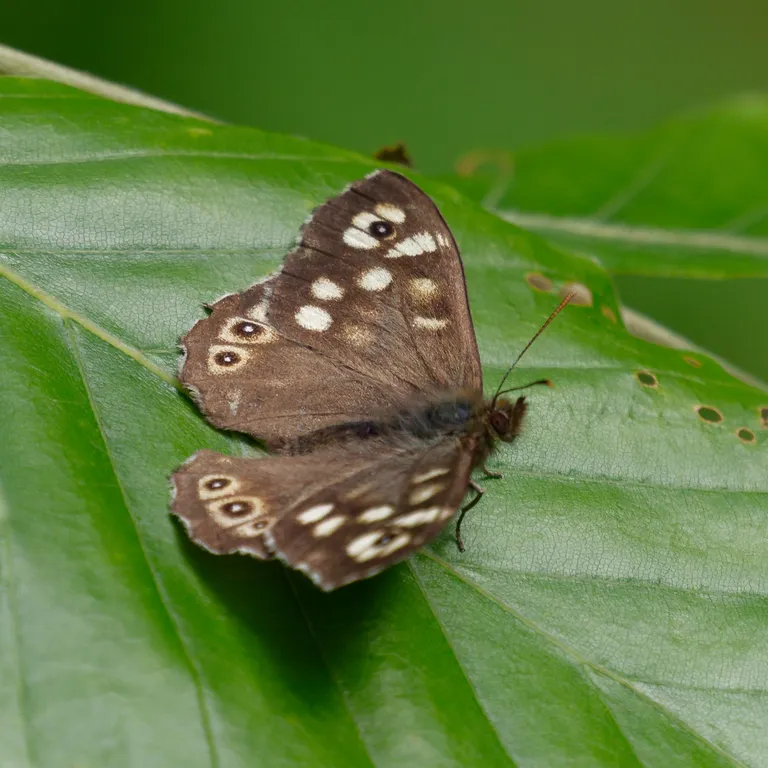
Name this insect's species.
Pararge aegeria
